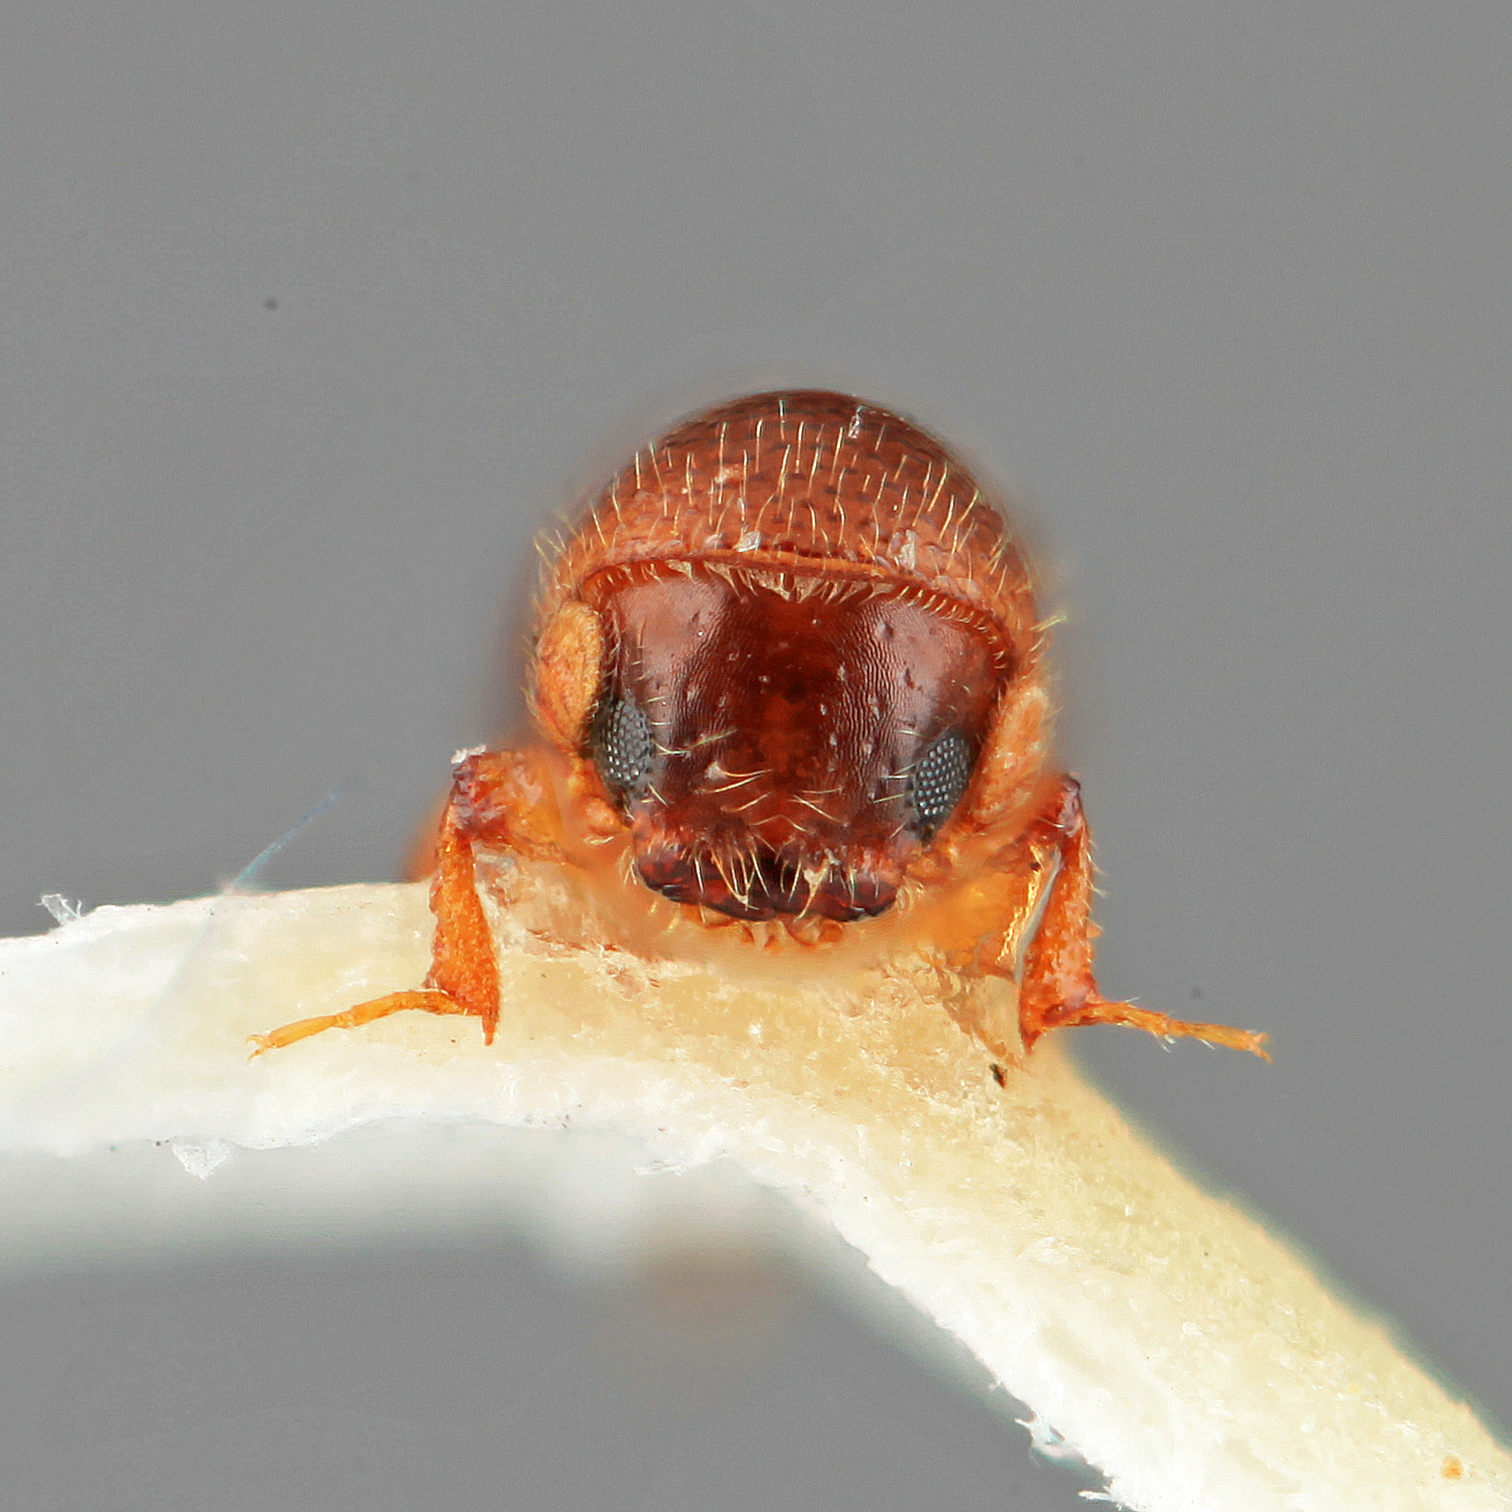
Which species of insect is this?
Gnathotrupes colaphus
